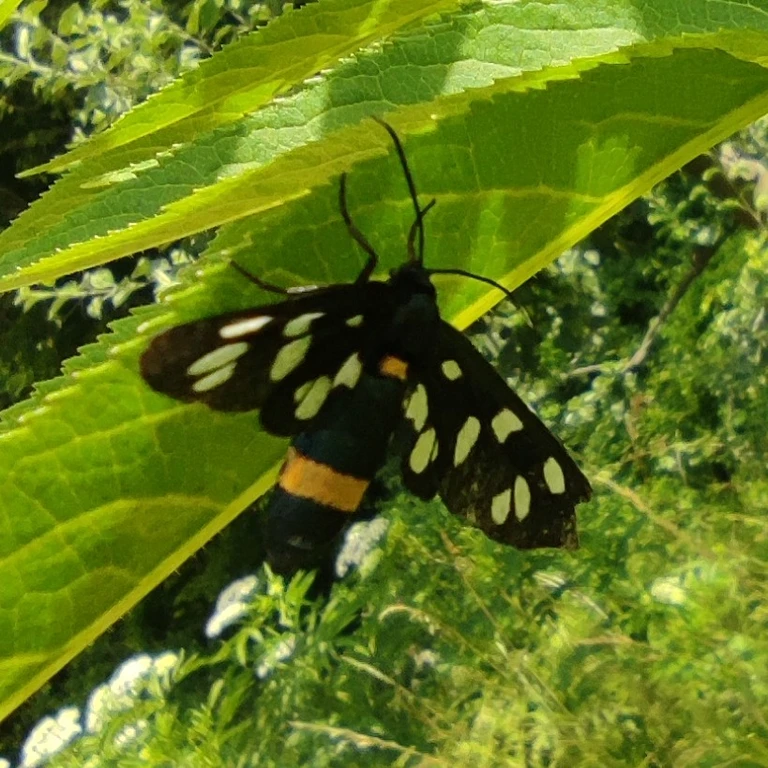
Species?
Amata phegea
